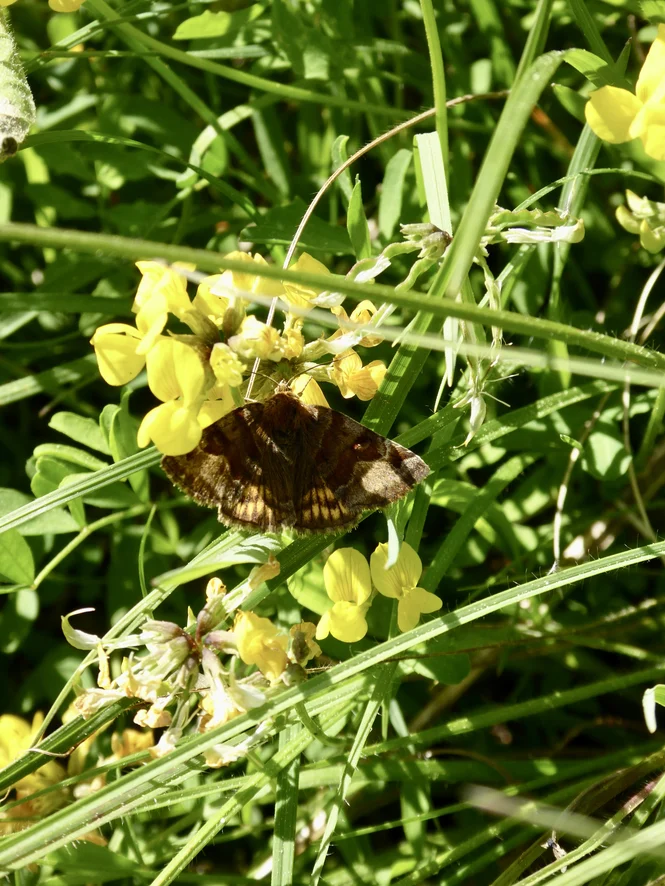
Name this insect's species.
Euclidia glyphica
